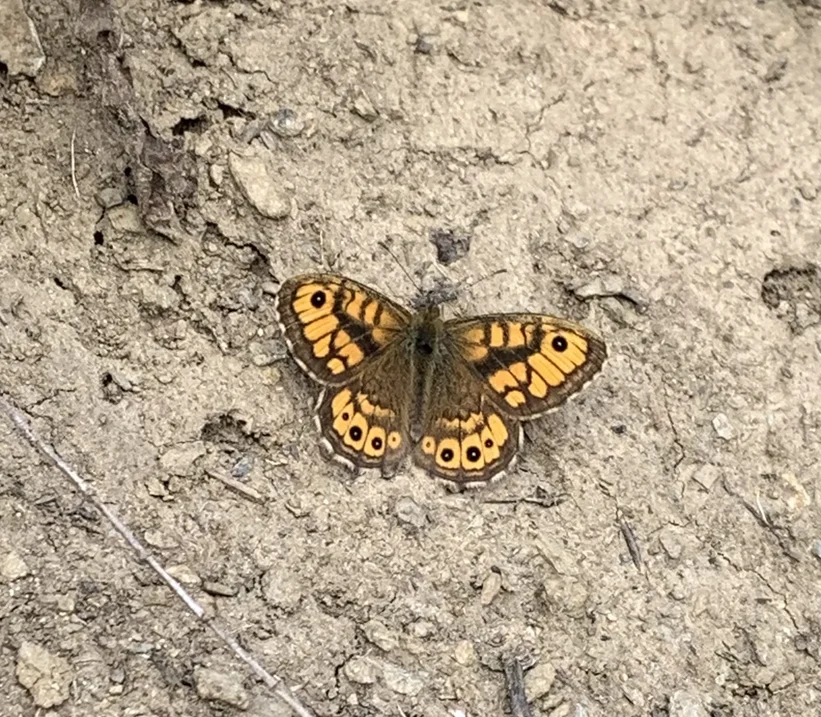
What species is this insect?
Lasiommata megera (also Pararge megera)
